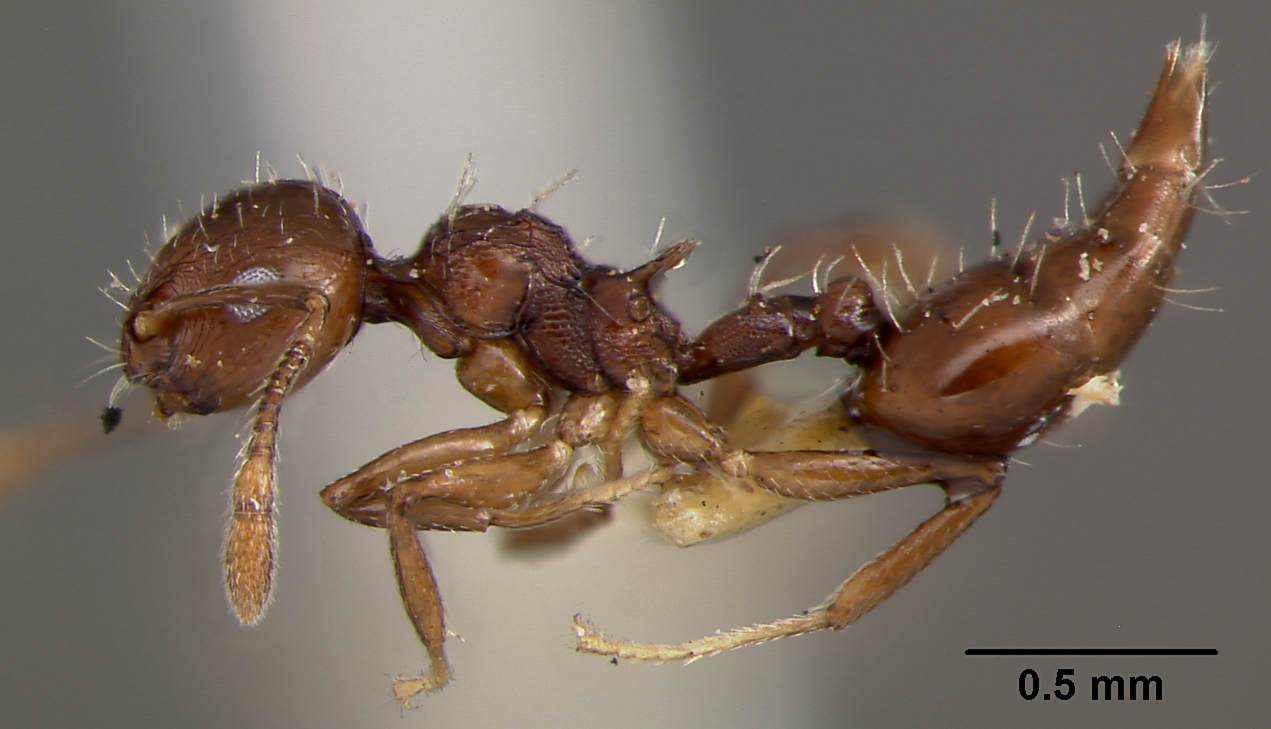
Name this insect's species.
Crematogaster sculpturata
